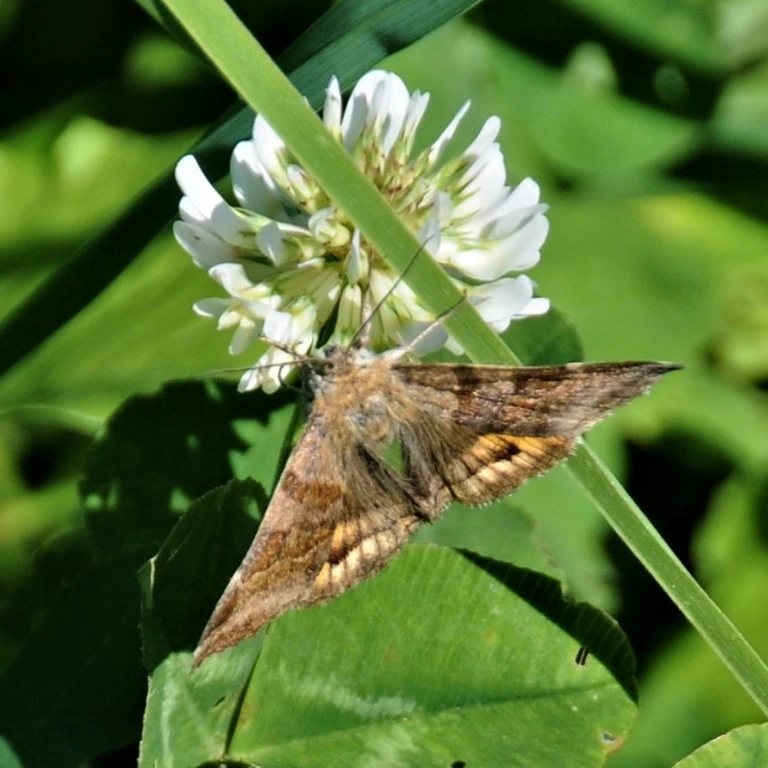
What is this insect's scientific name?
Euclidia glyphica
